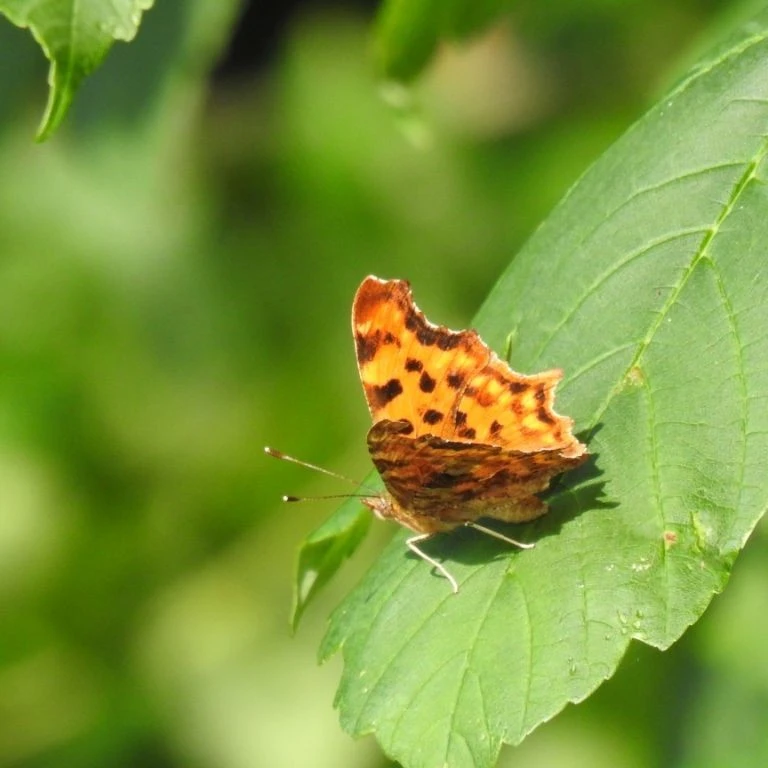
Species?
Polygonia c-album
